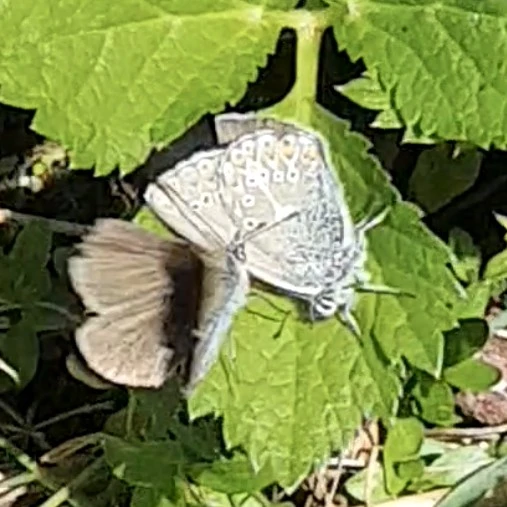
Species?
Eumedonia eumedon
